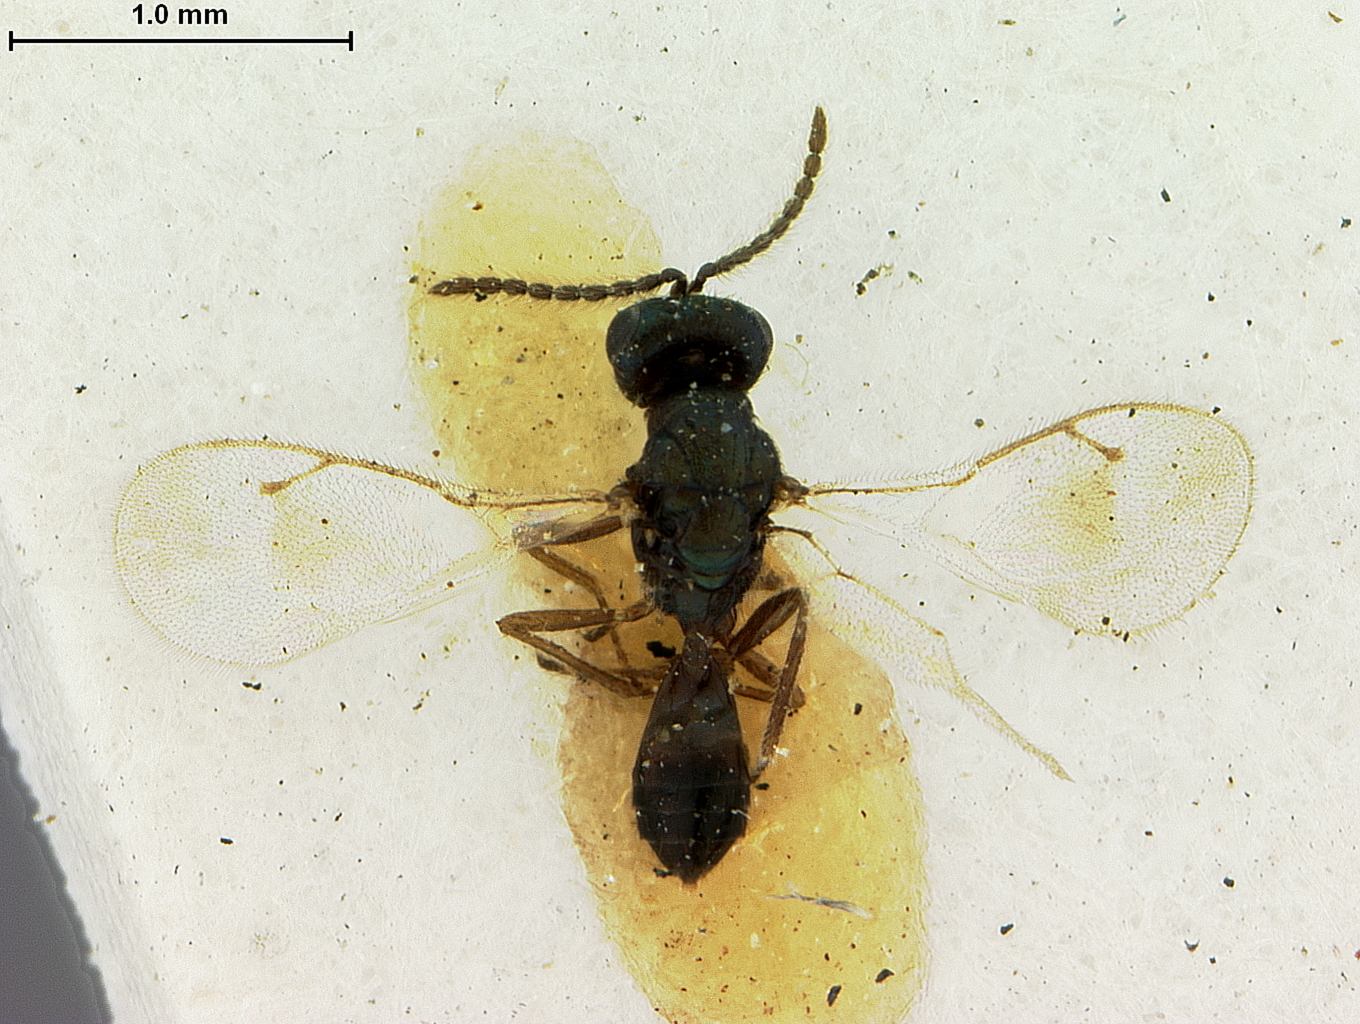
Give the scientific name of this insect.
Toxeuma affinis
